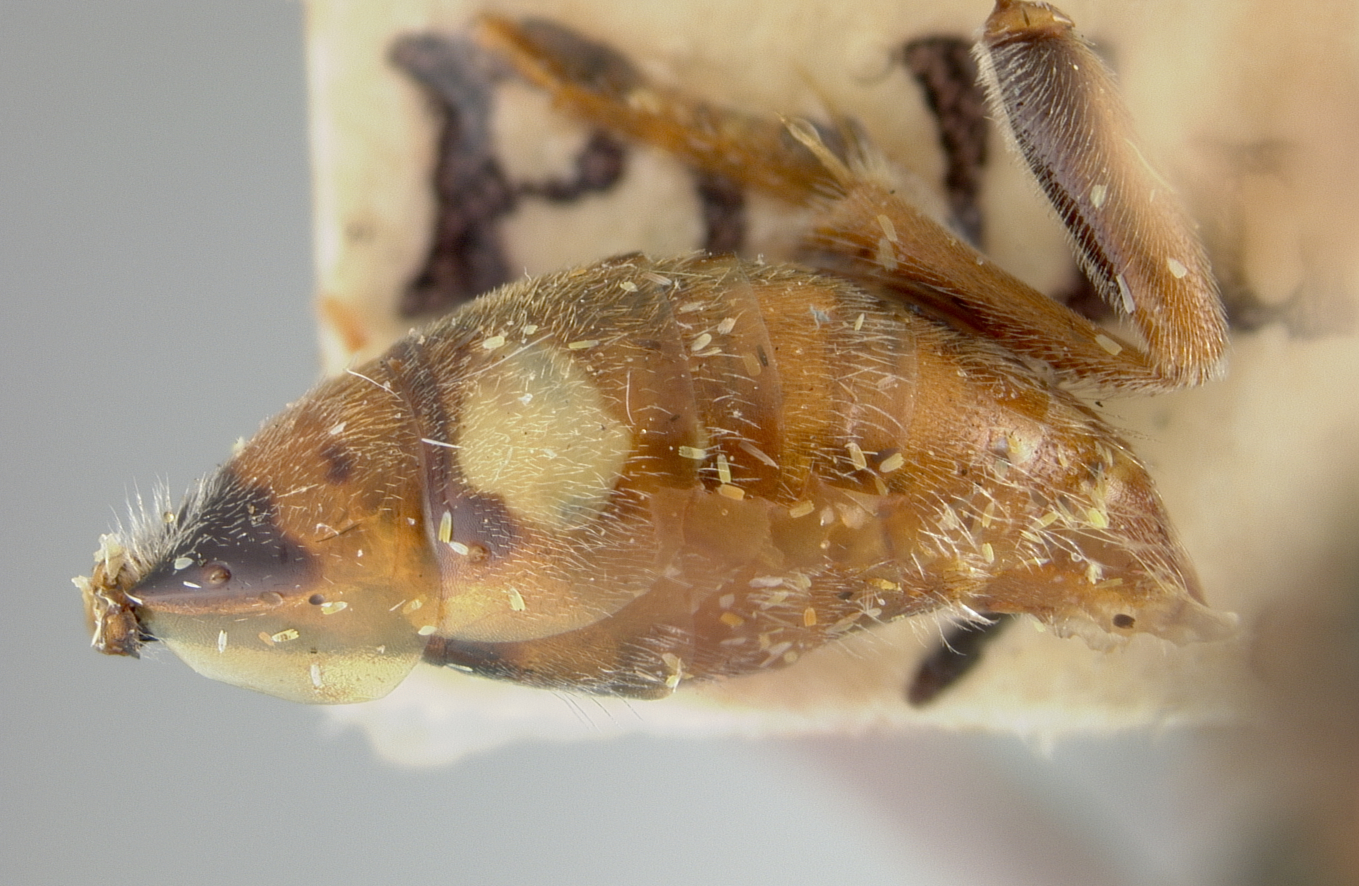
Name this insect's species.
Nomada perplexans
